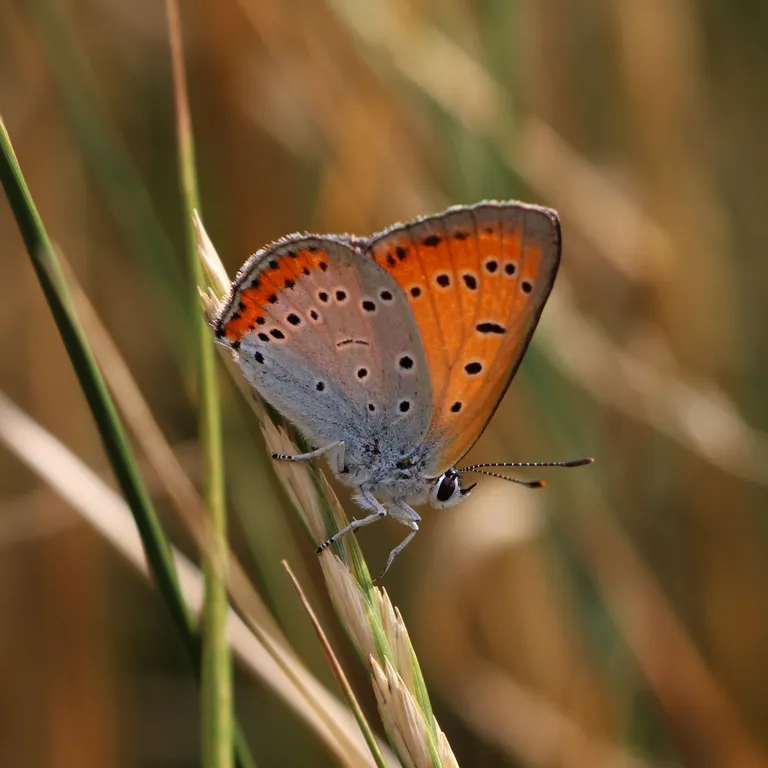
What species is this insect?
Lycaena dispar
